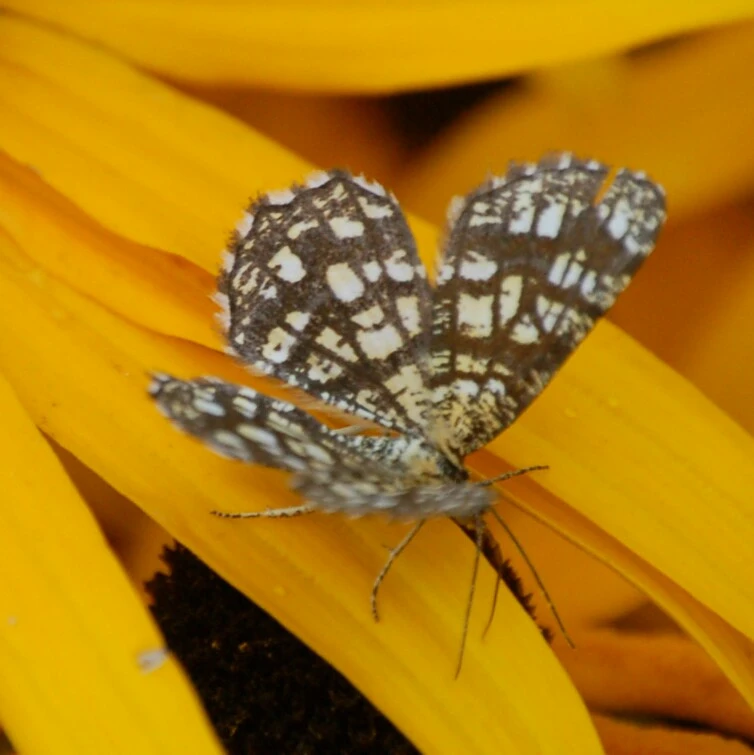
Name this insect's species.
Chiasmia clathrata
